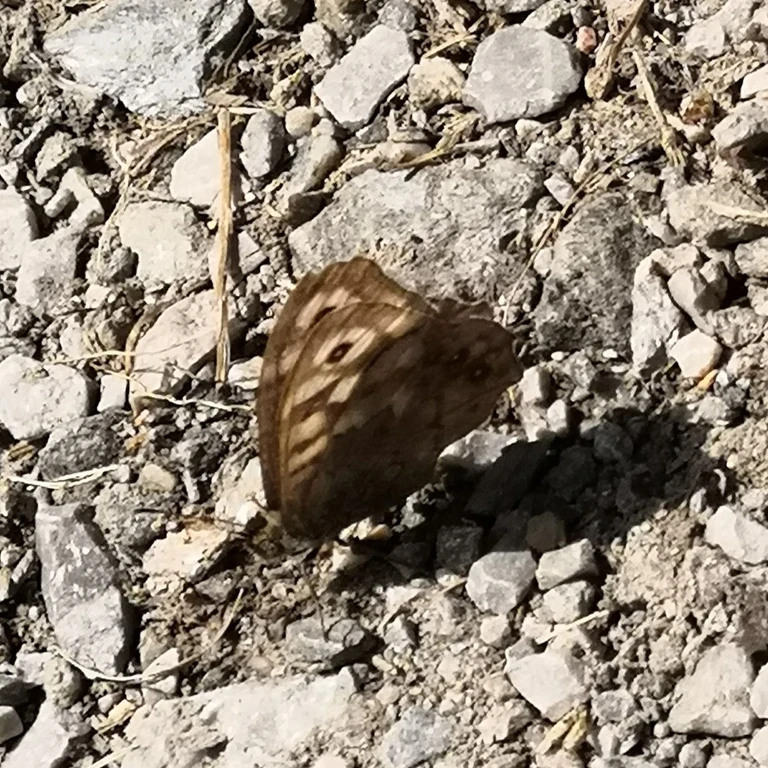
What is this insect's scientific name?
Pararge aegeria
